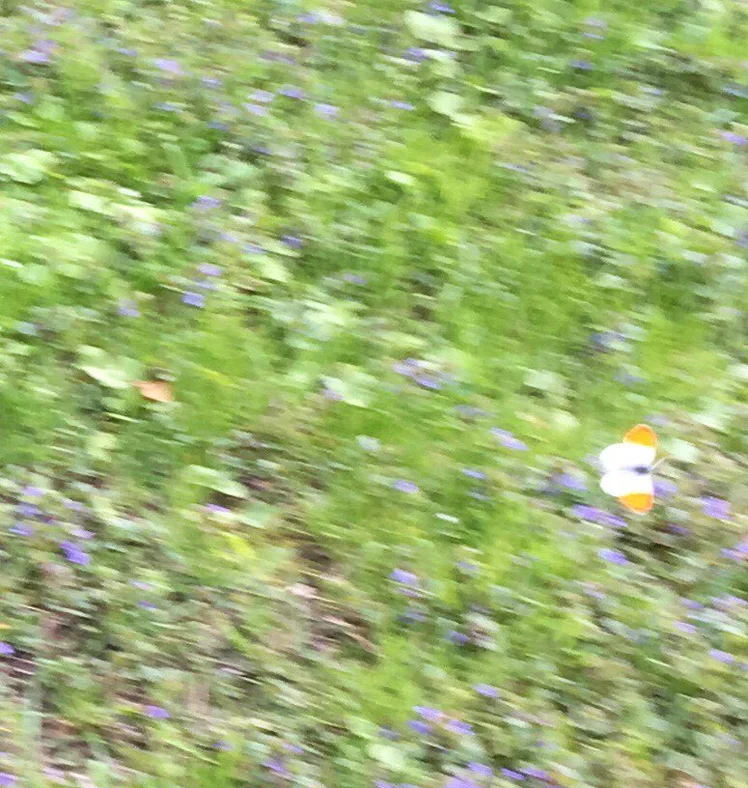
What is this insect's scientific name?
Anthocharis cardamines
